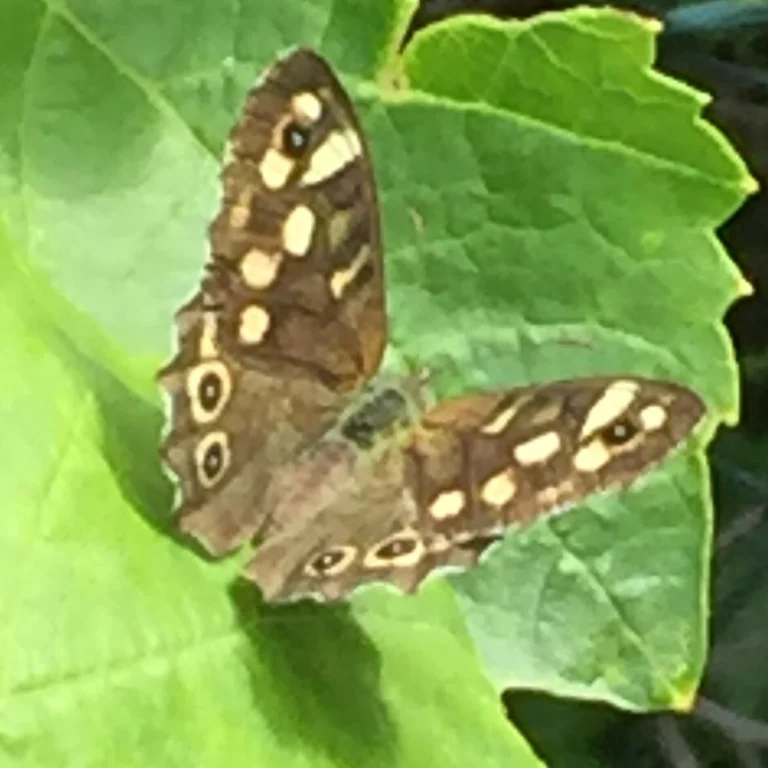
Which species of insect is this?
Pararge aegeria
